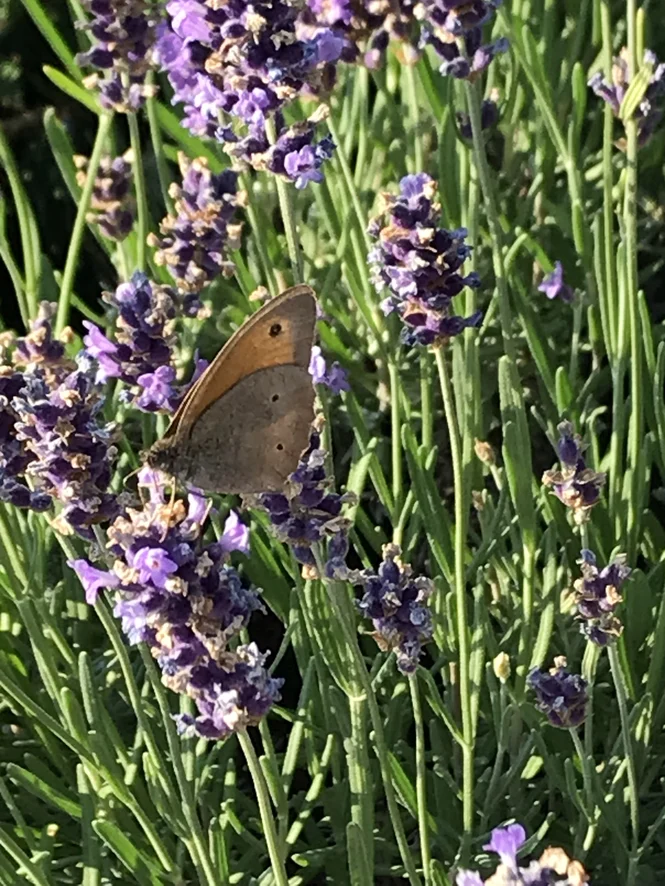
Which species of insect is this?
Maniola jurtina
